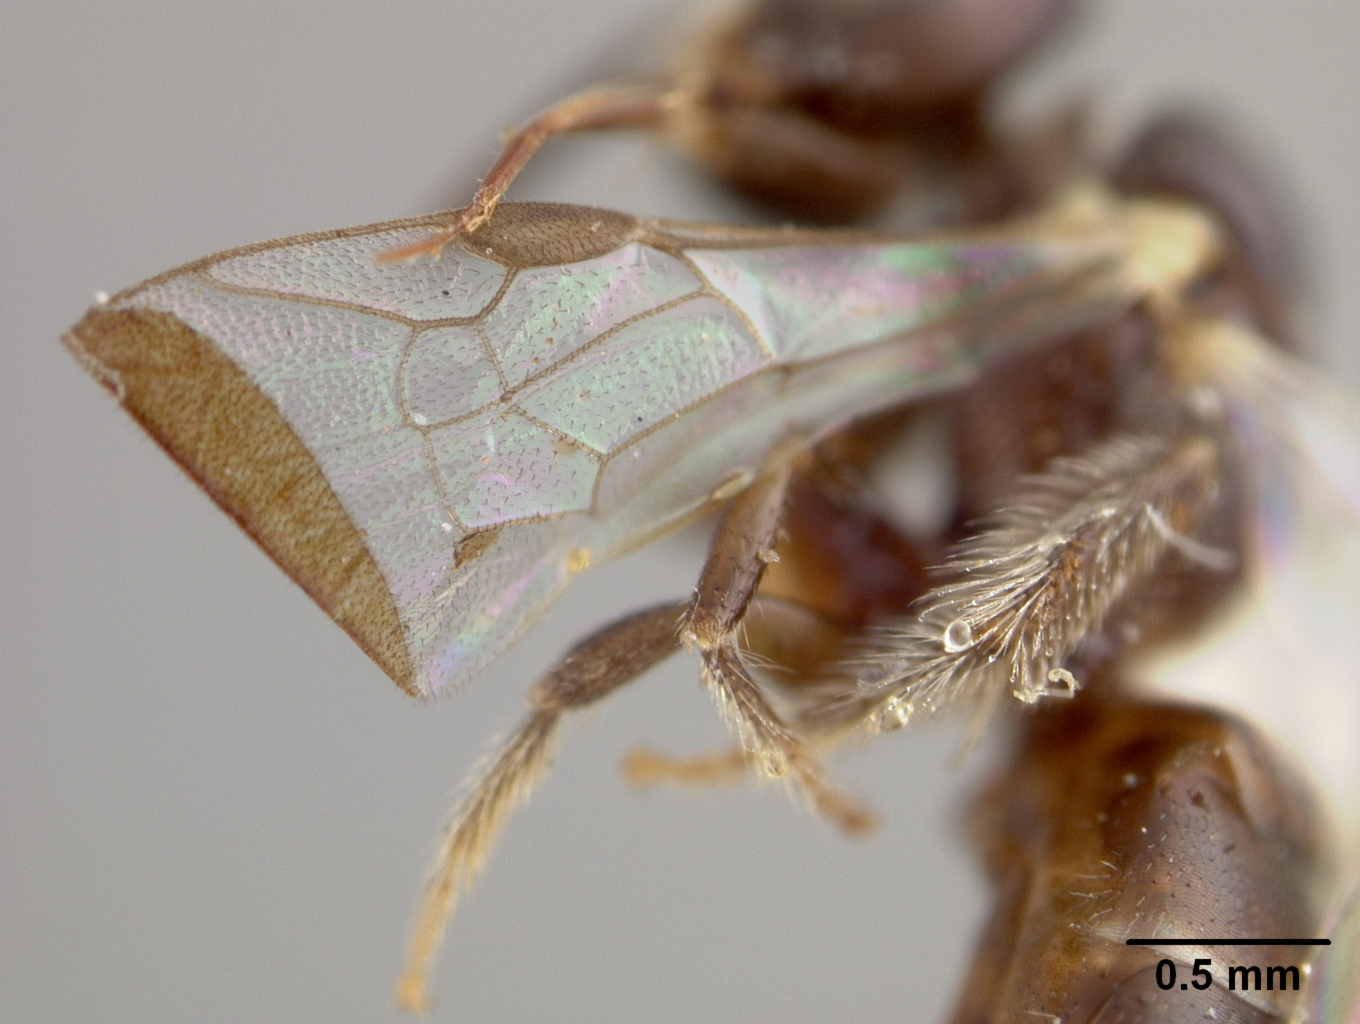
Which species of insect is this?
Allodape hewitti
